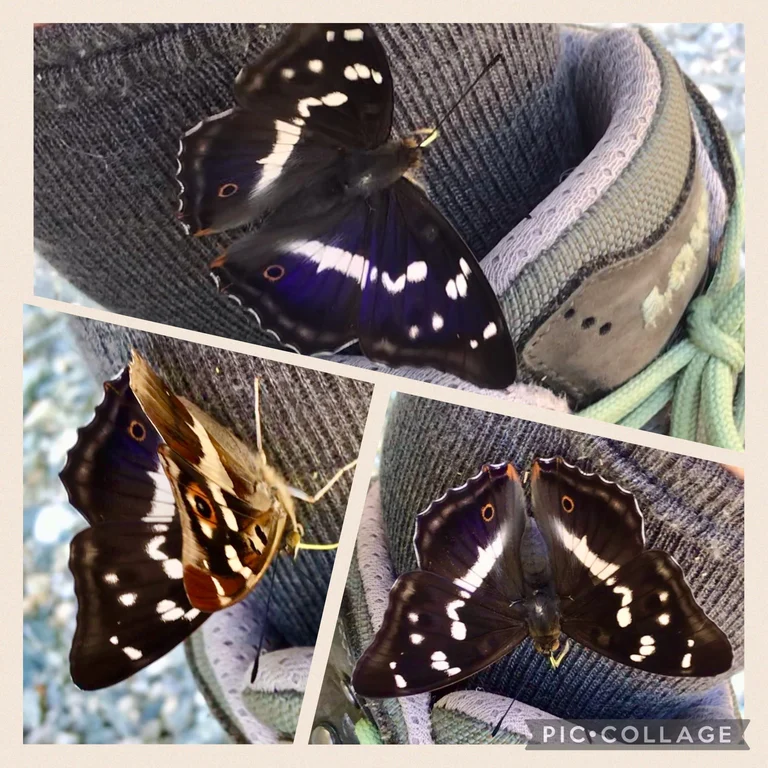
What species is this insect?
Apatura iris
